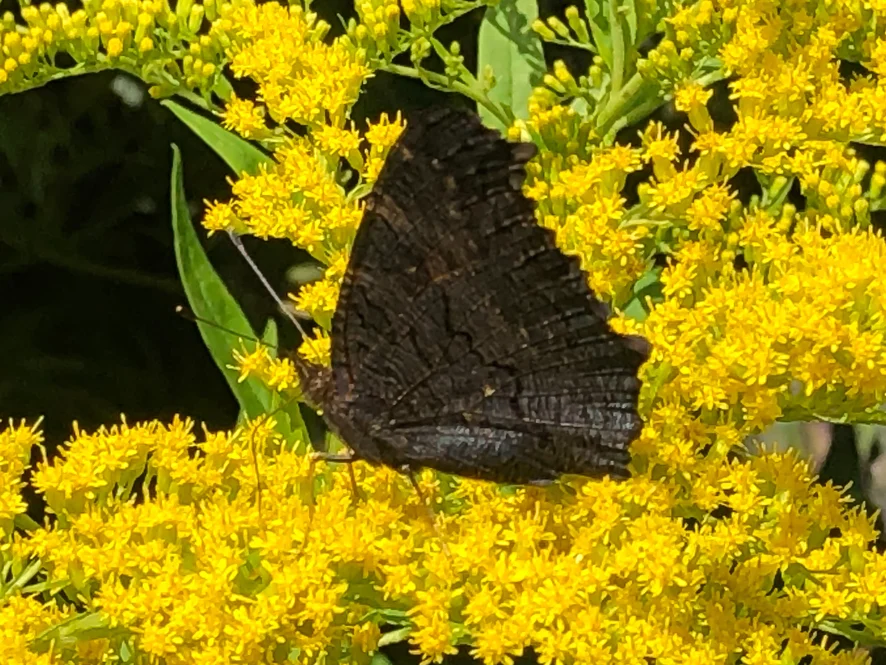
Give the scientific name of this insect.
Aglais io
